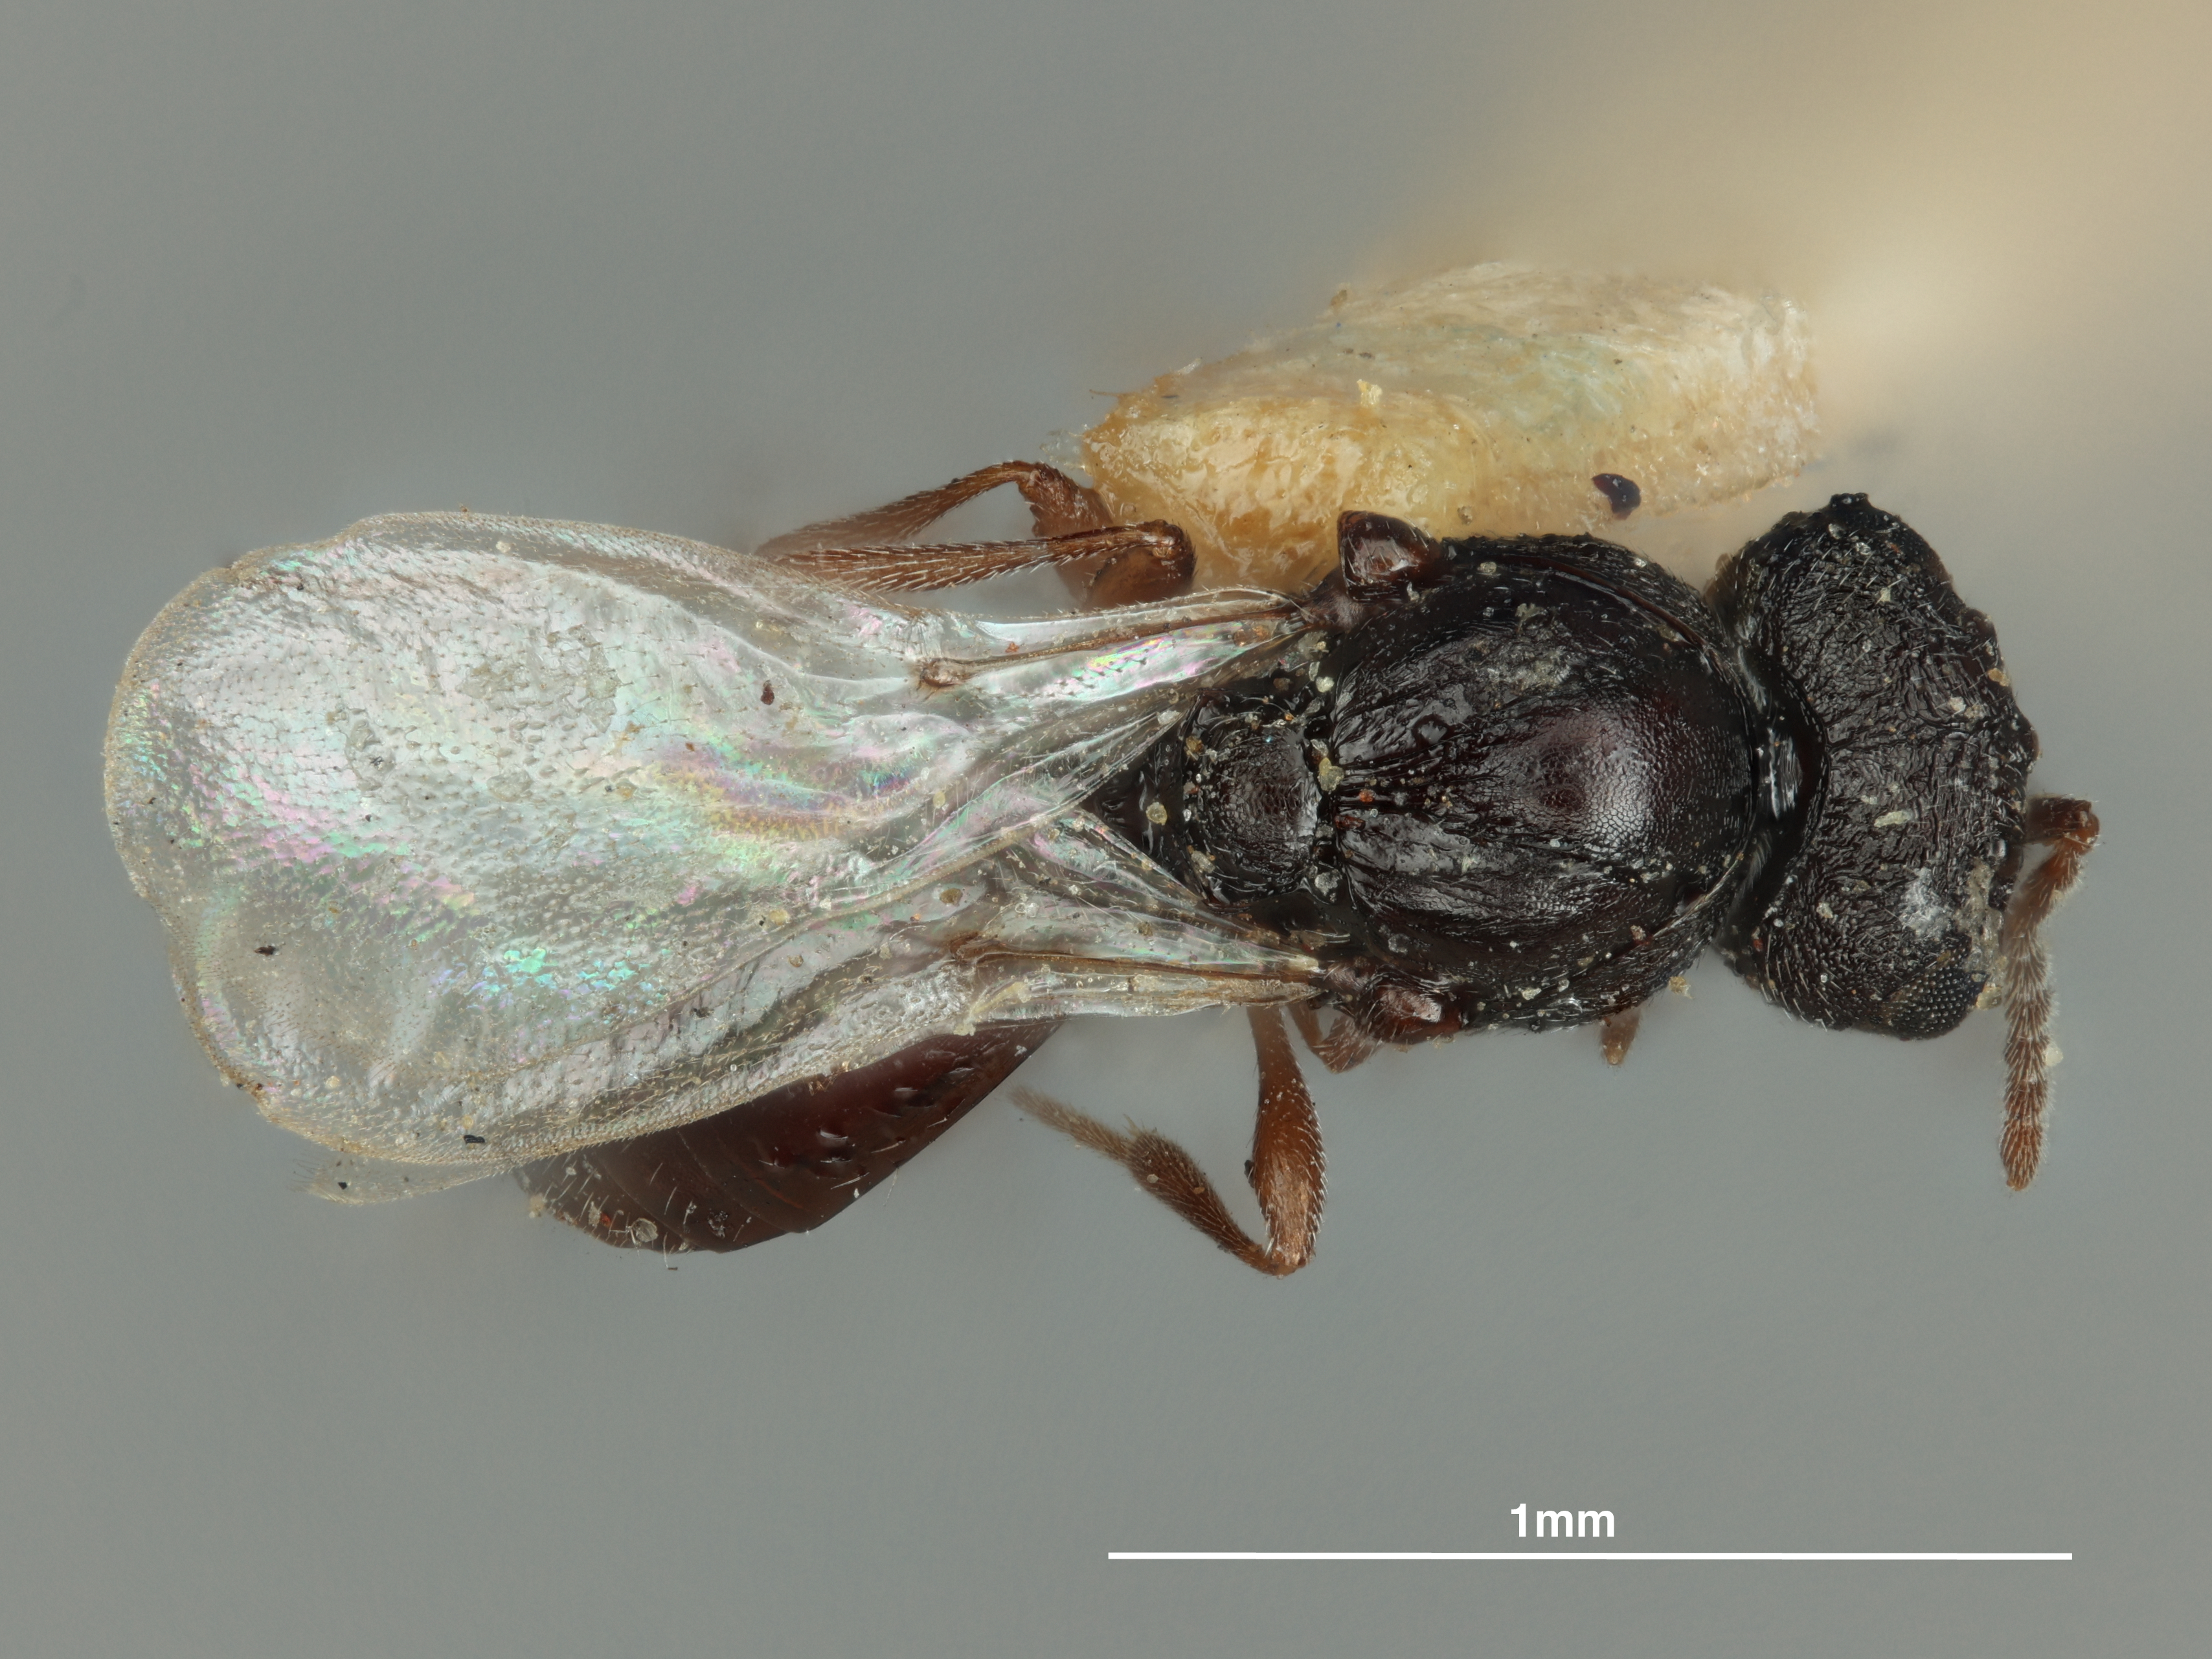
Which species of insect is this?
Acerota caryae
